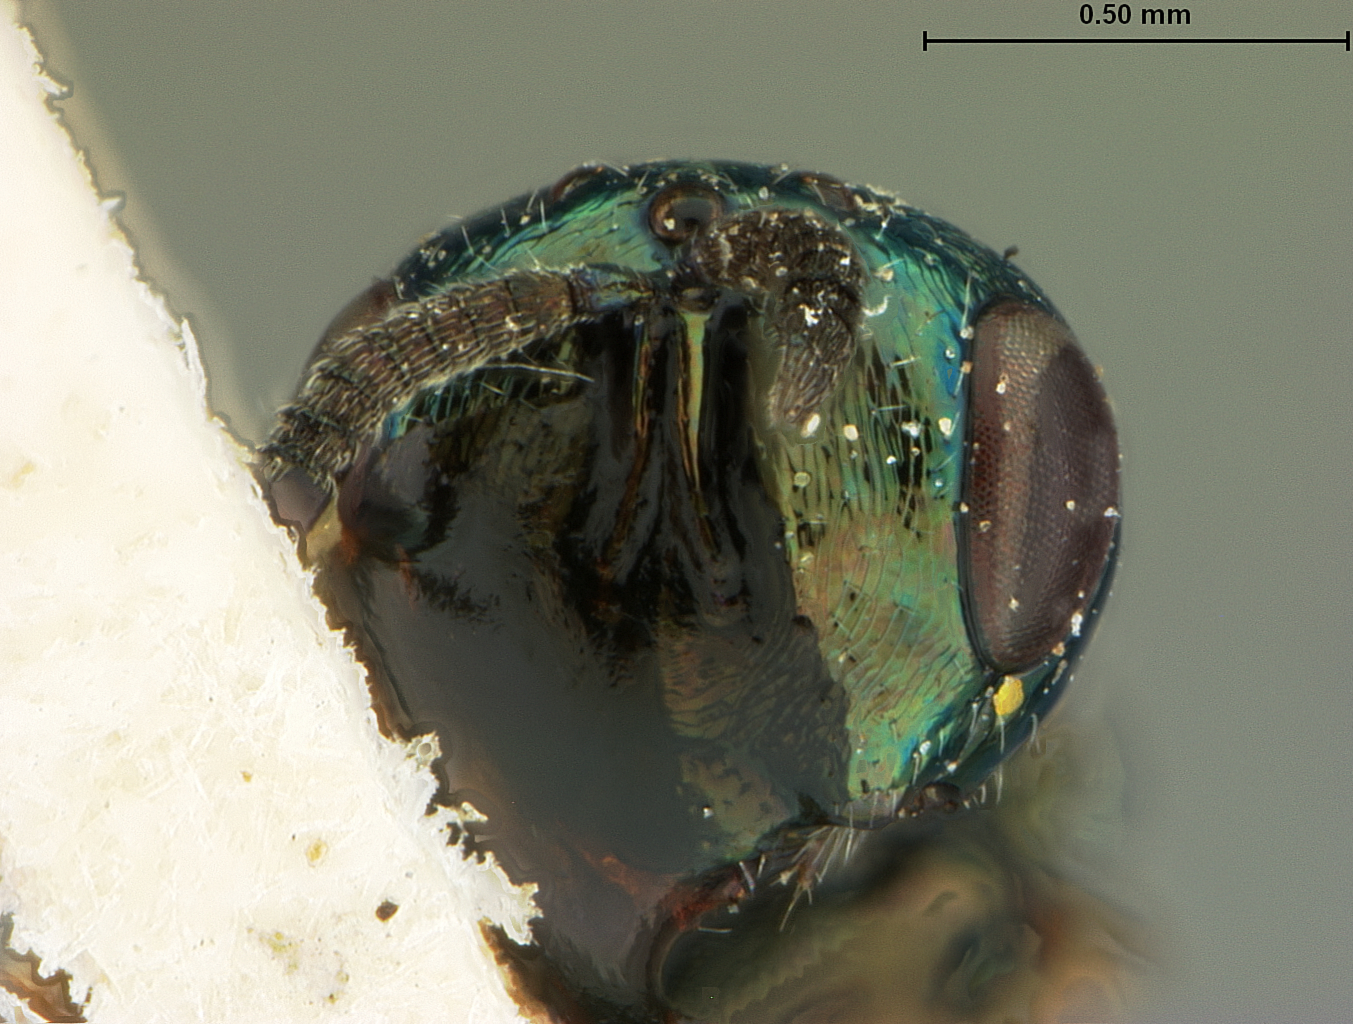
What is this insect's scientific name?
Elatus sisymbrii
